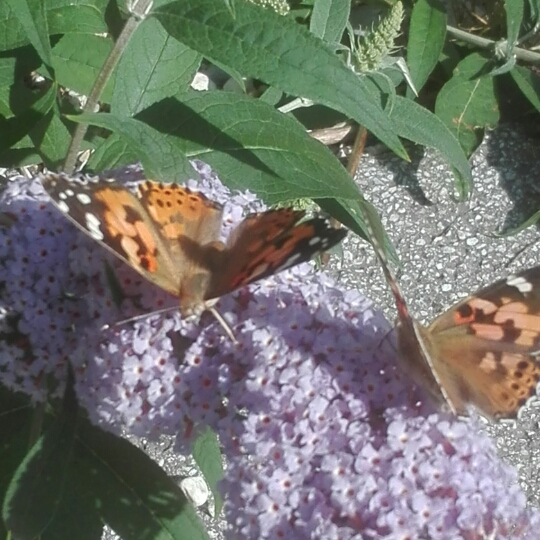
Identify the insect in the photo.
Vanessa cardui
